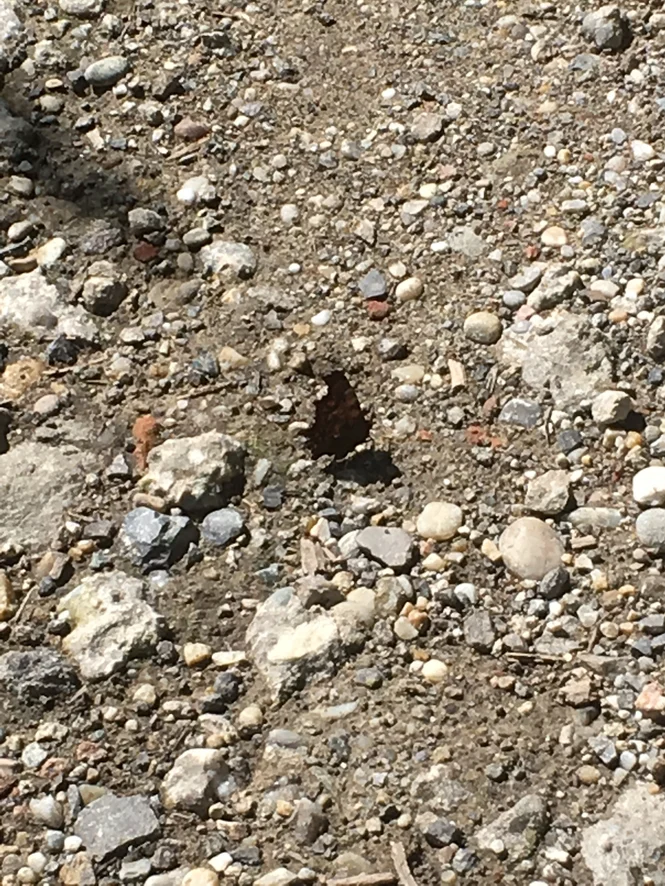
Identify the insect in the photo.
Polygonia c-album
